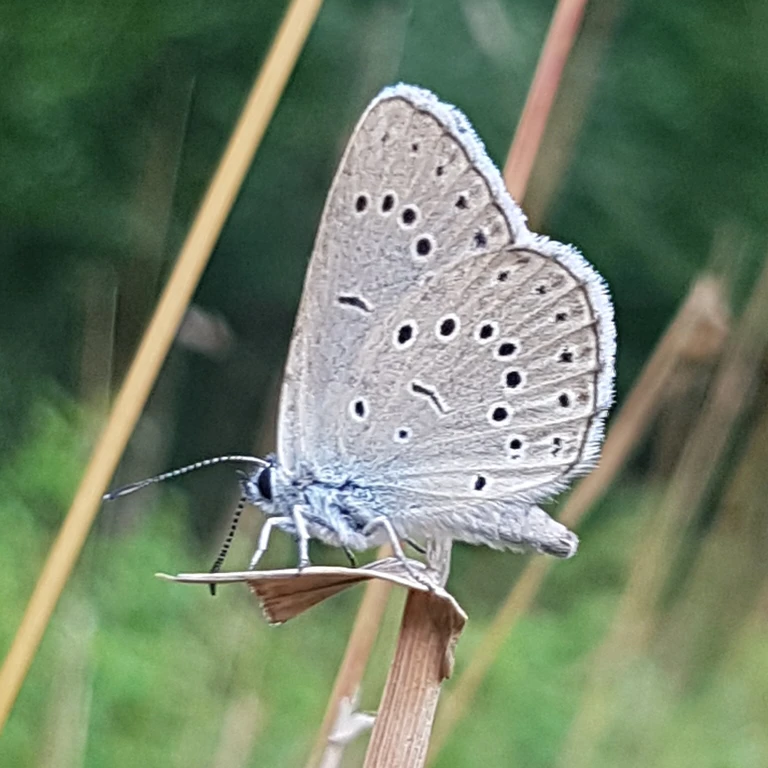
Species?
Phengaris teleius
